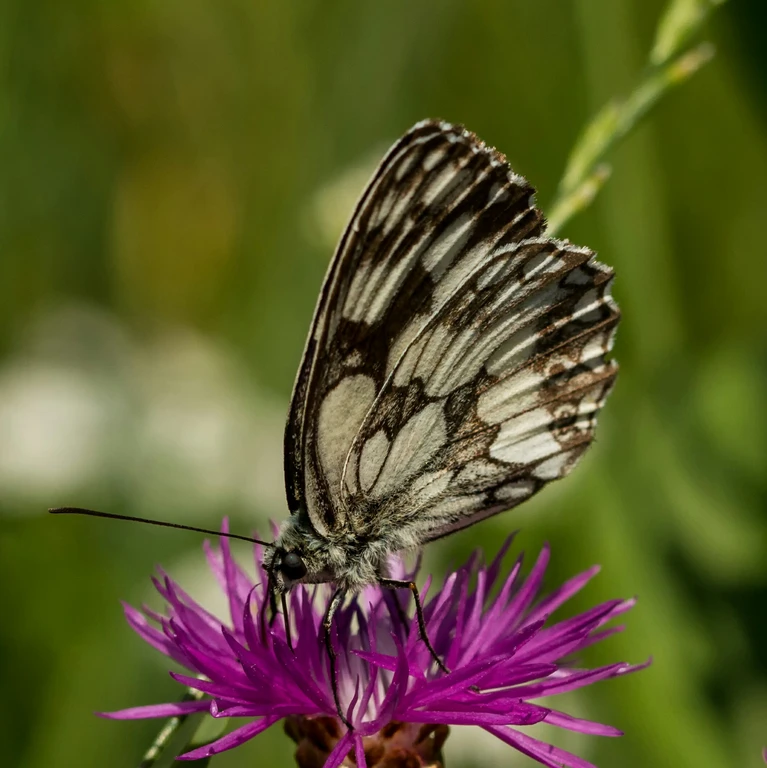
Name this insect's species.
Melanargia galathea
